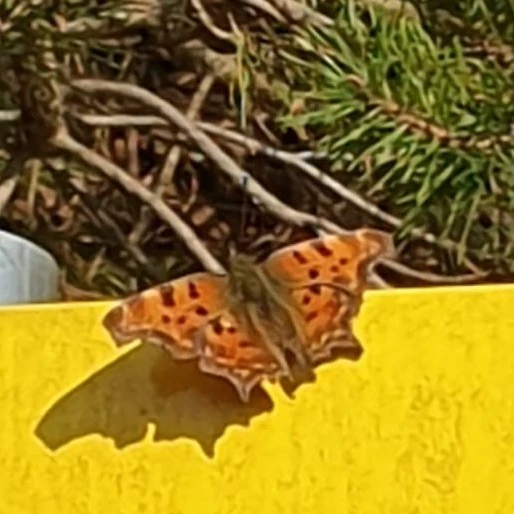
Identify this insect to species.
Polygonia c-album
